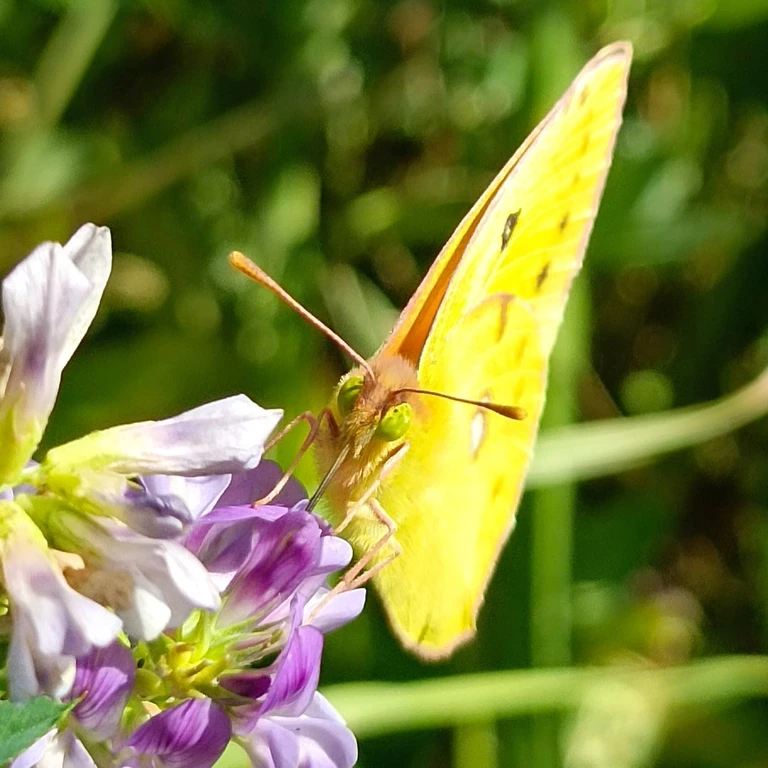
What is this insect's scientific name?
Colias croceus
